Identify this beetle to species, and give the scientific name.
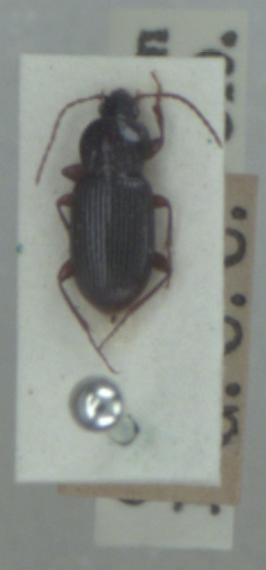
Pedius longicollis
